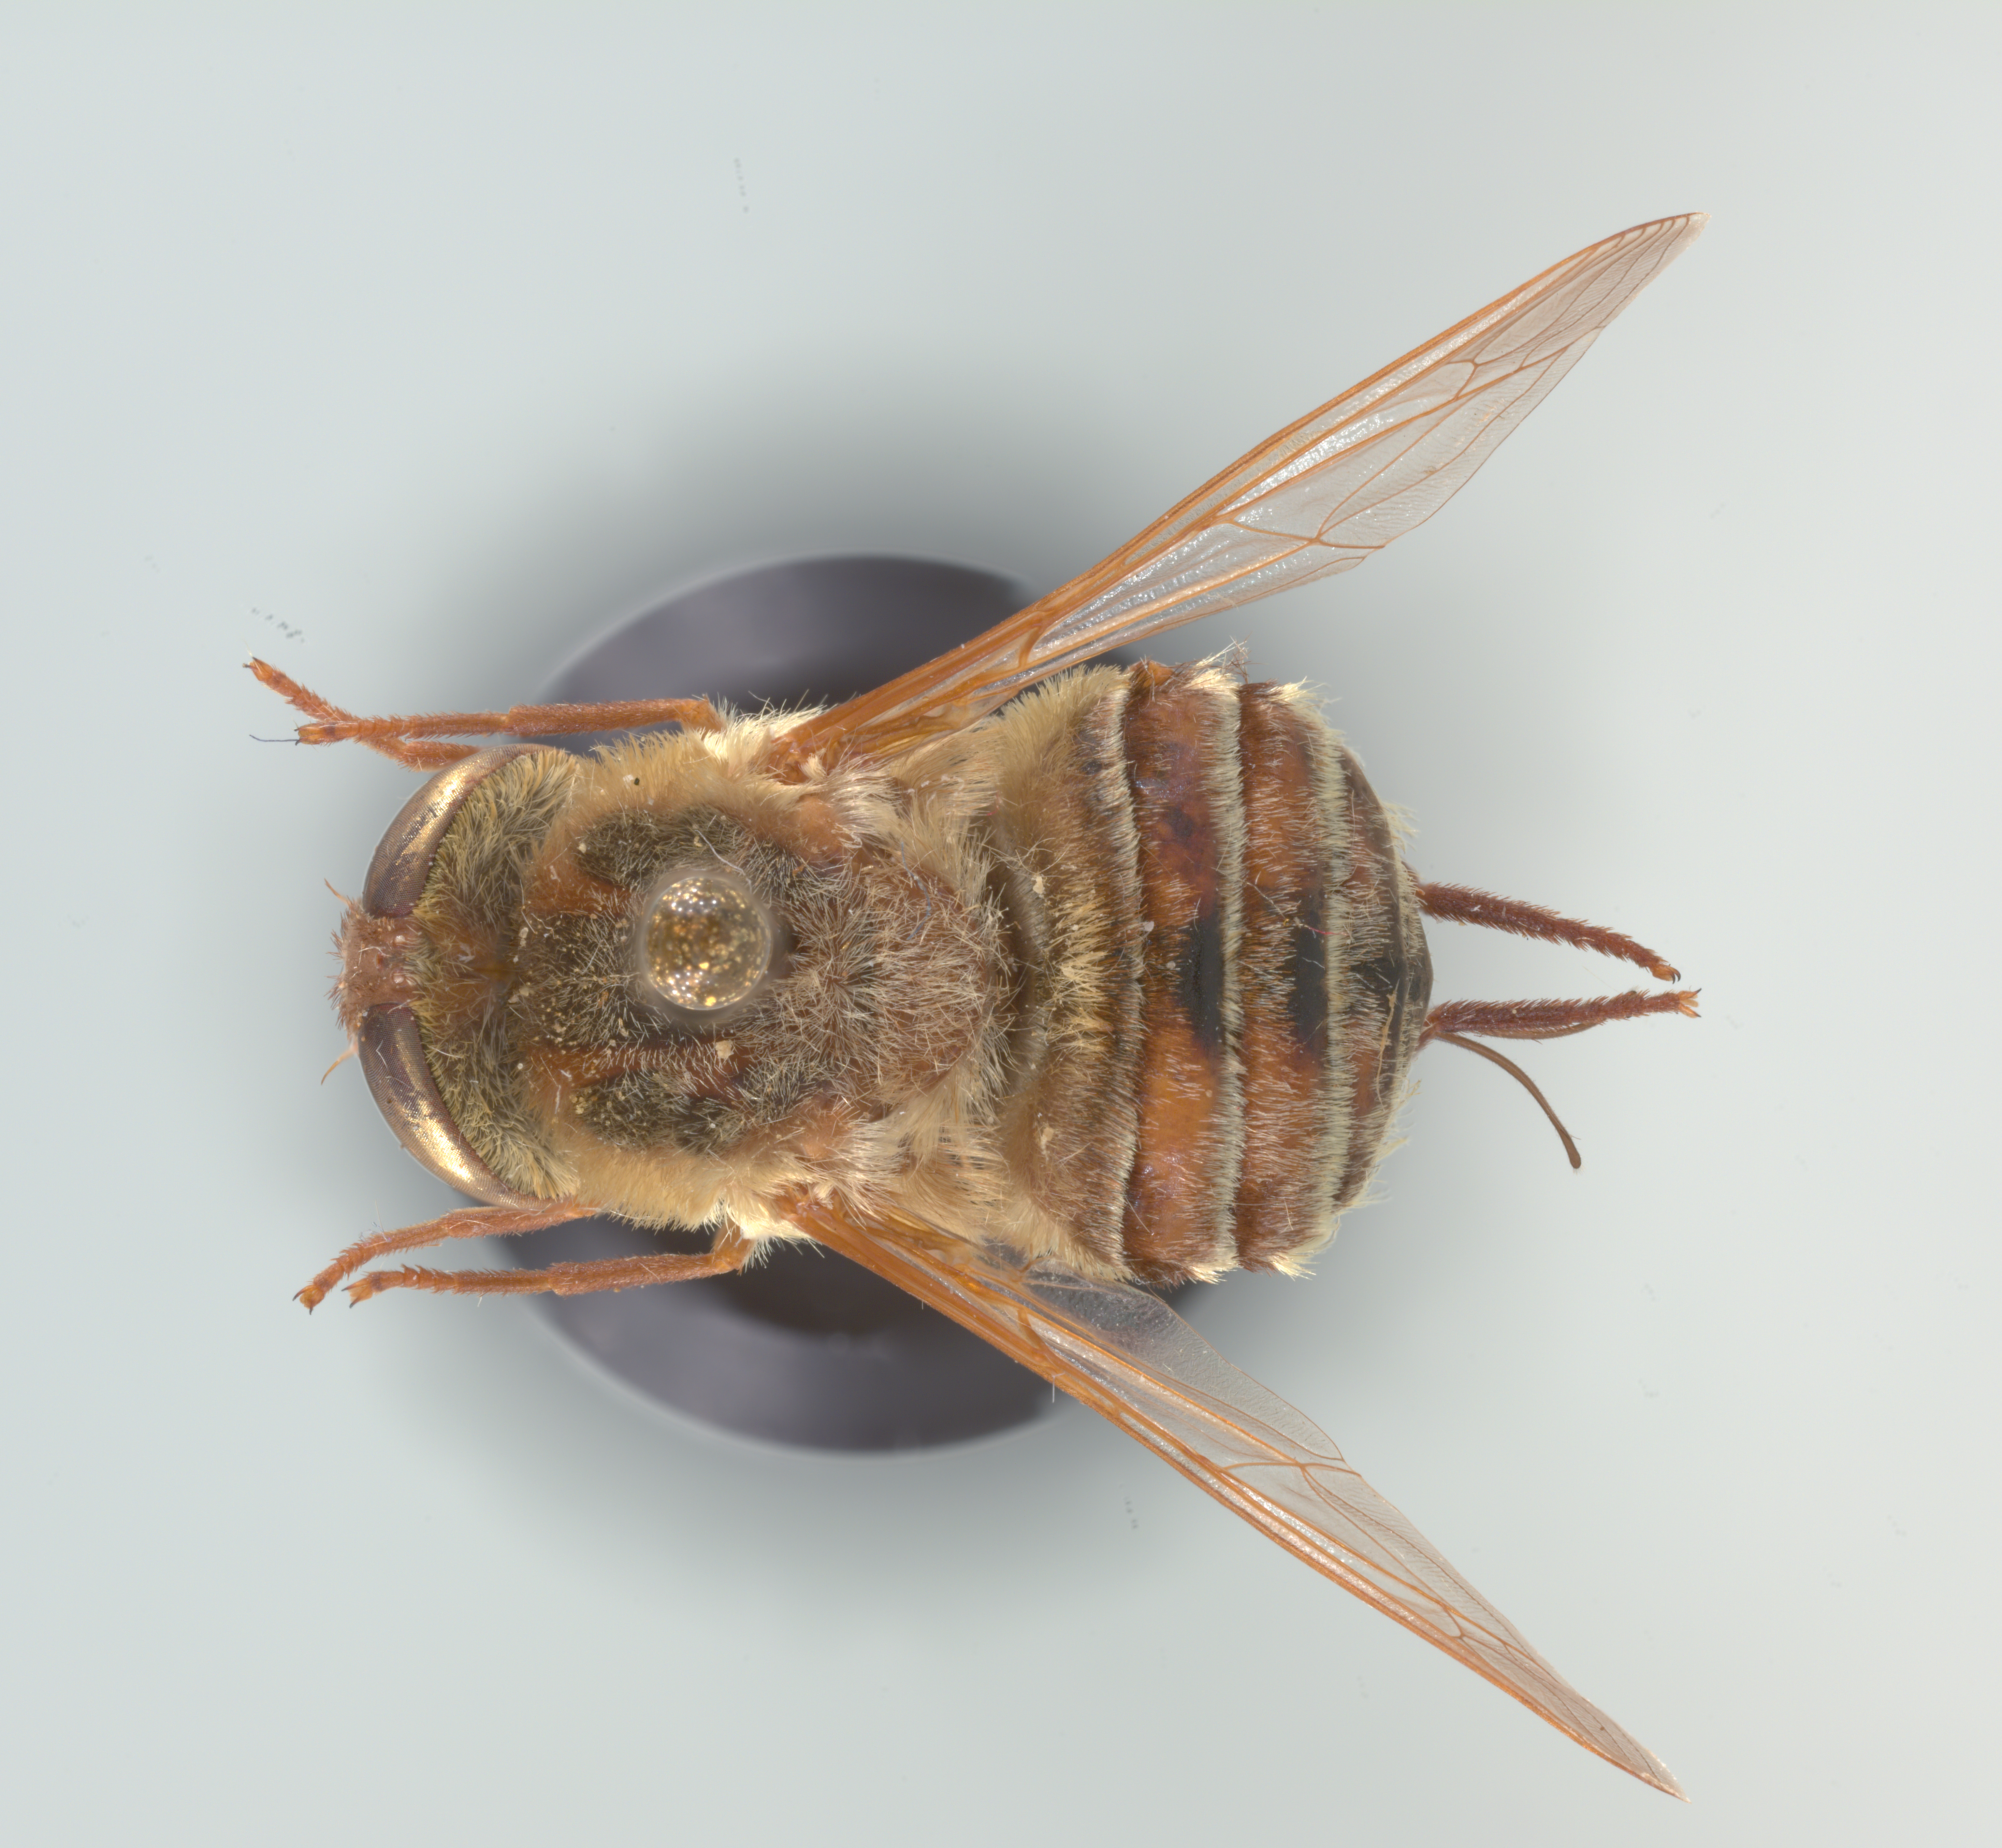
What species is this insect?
Neorhynchocephalus volaticus
